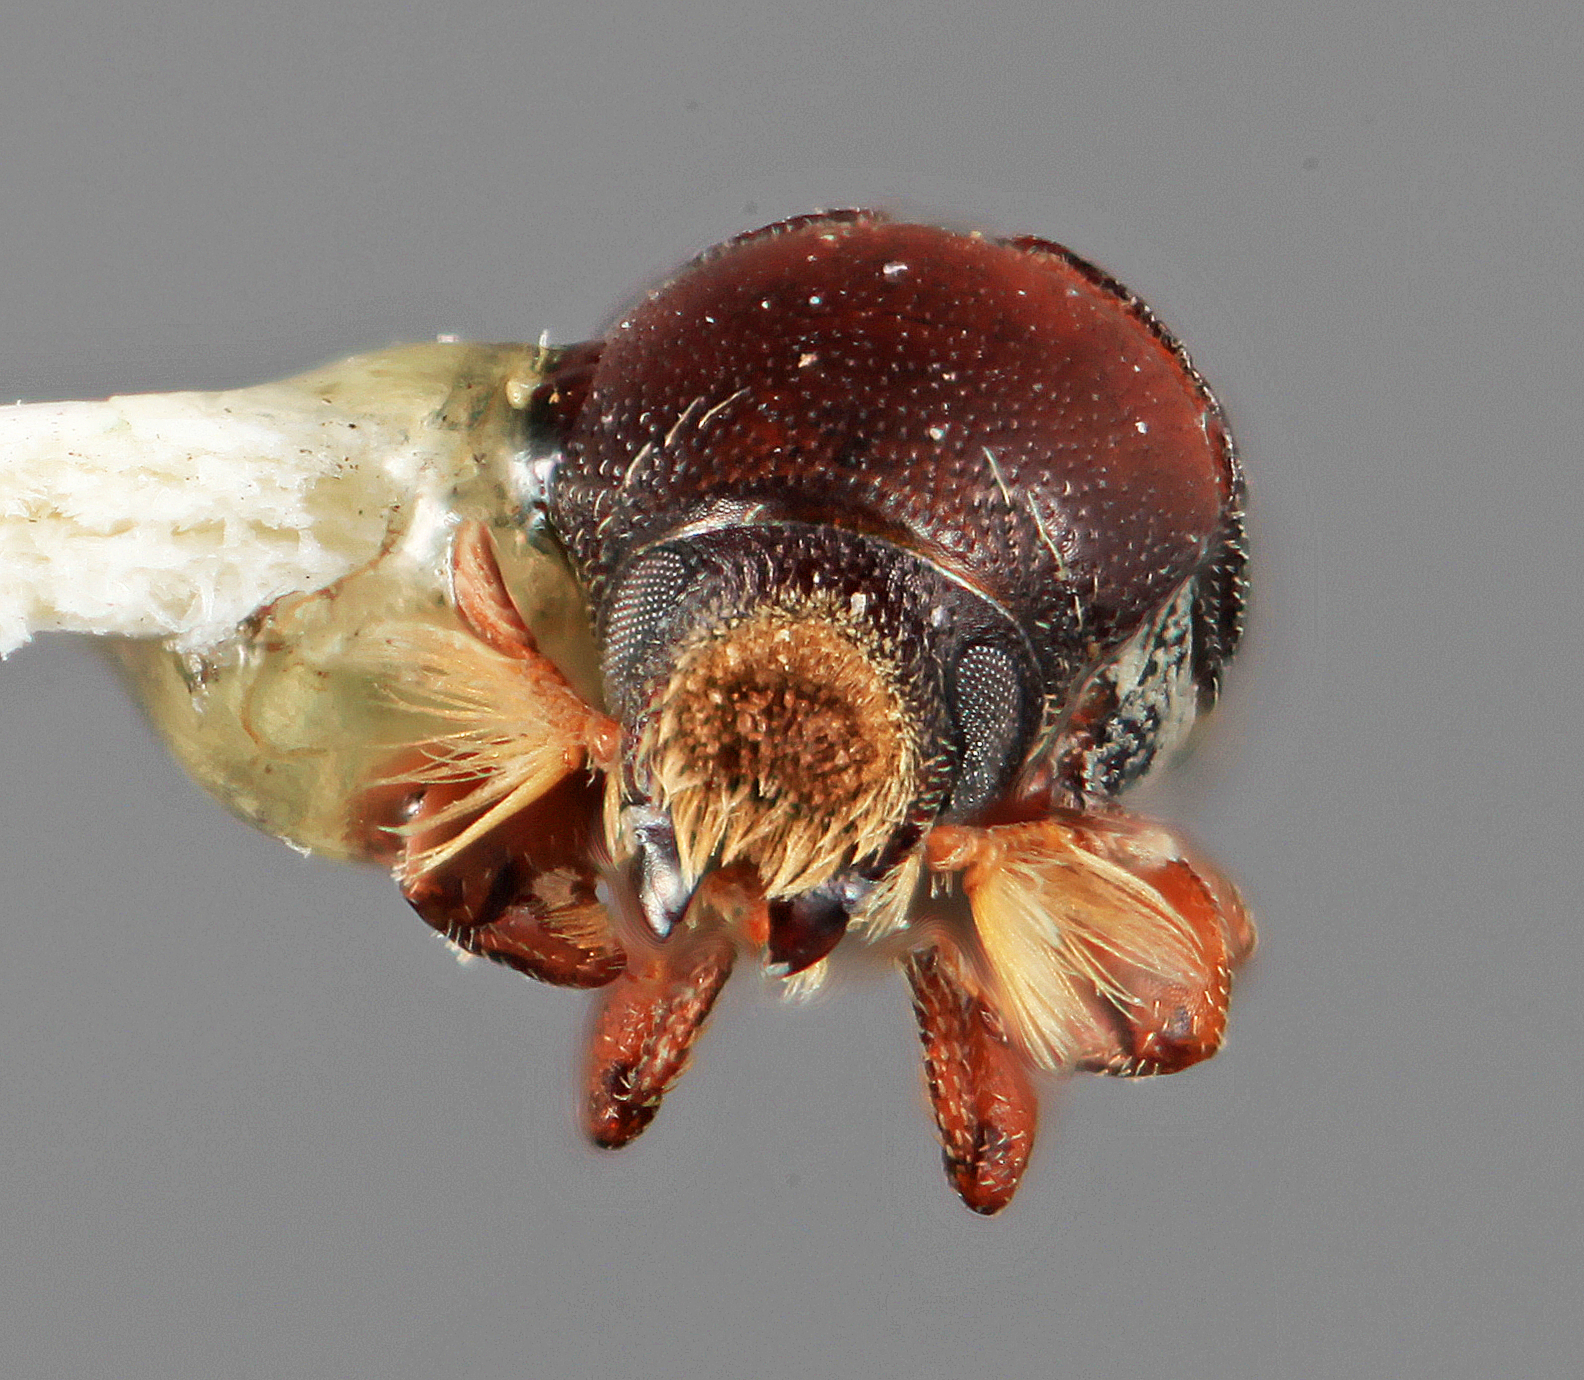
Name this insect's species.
Cnemonyx recavus (also Loganius recavus)
